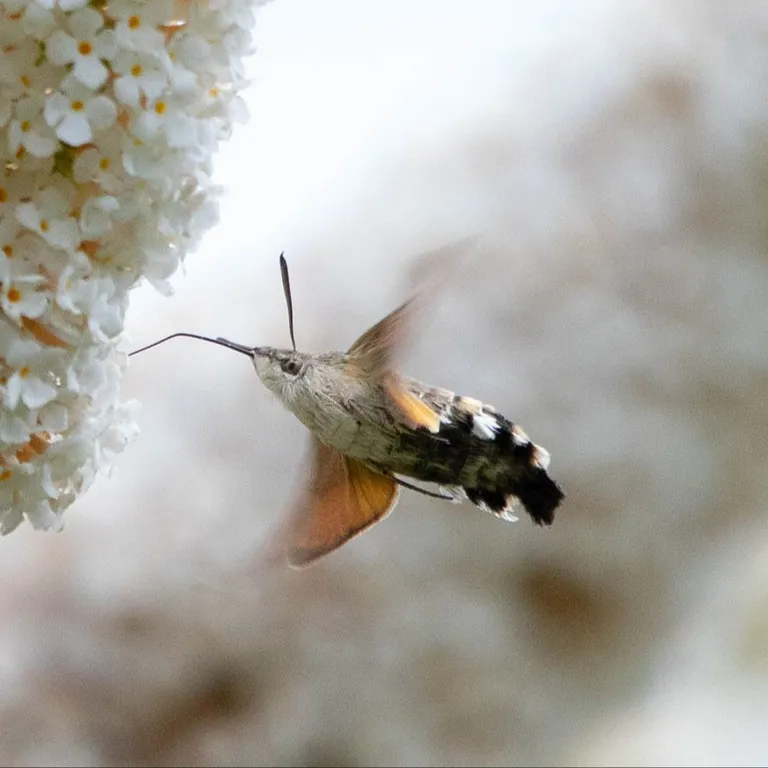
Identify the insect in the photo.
Macroglossum stellatarum
